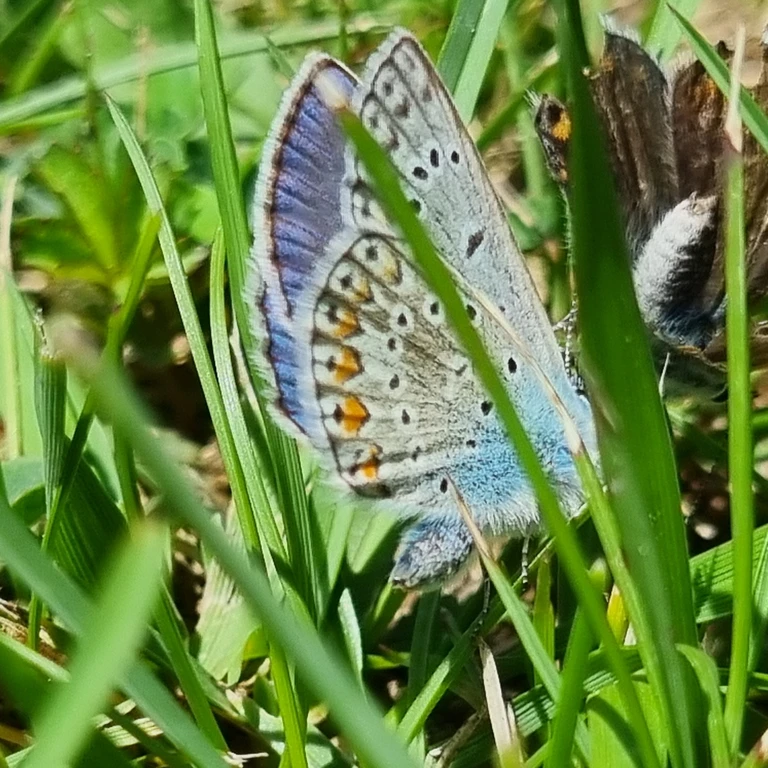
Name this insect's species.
Polyommatus icarus
